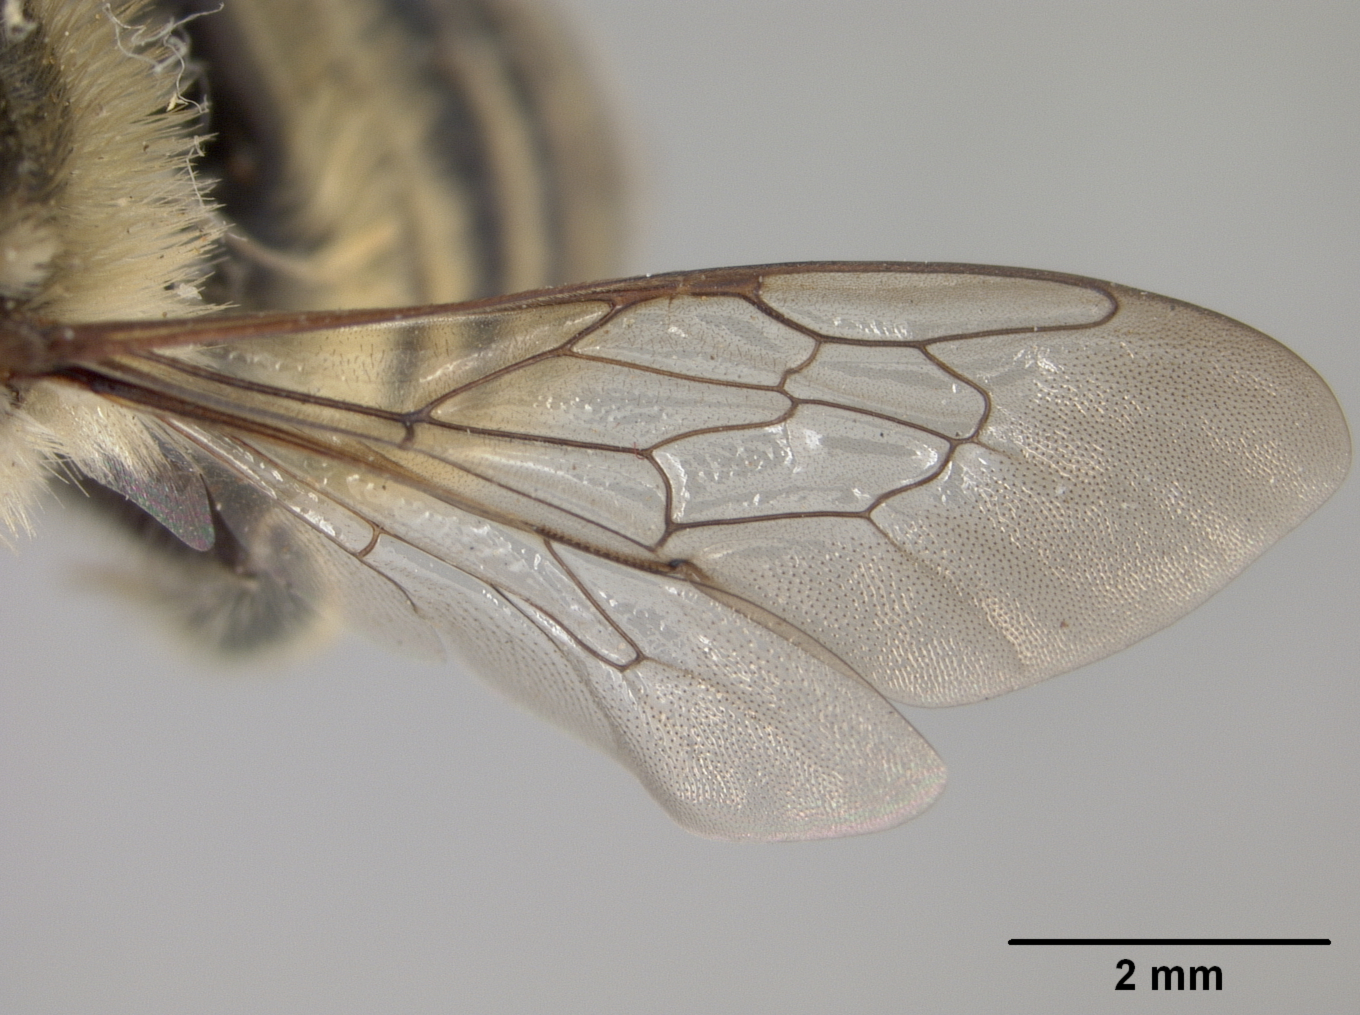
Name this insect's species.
Megachile parallela
